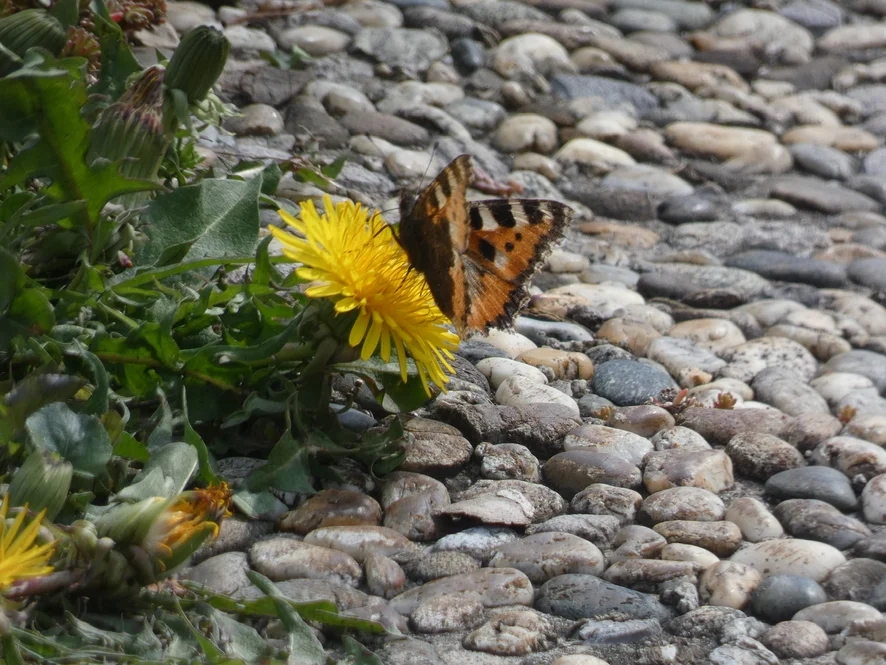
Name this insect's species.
Aglais urticae
